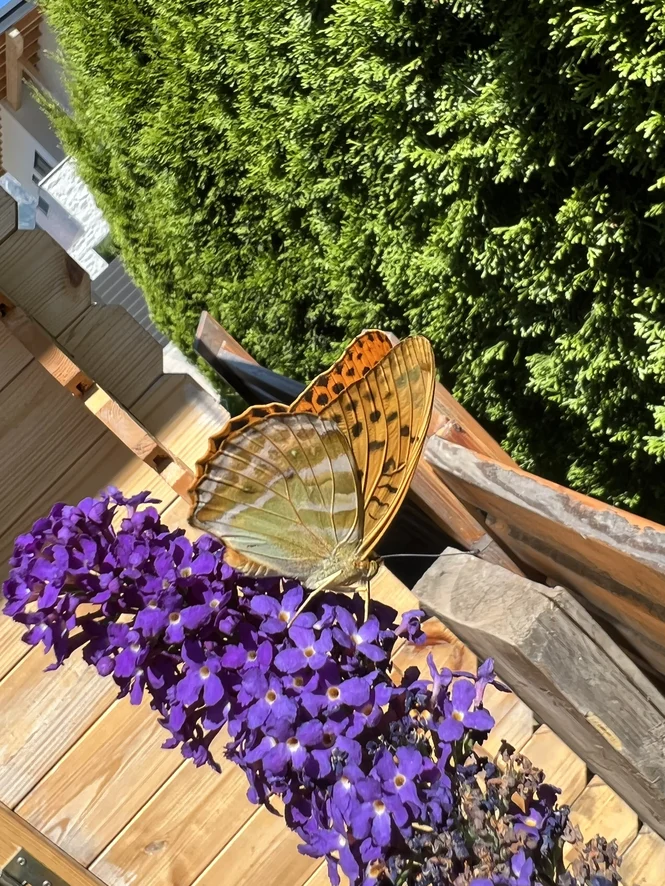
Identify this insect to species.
Argynnis paphia
